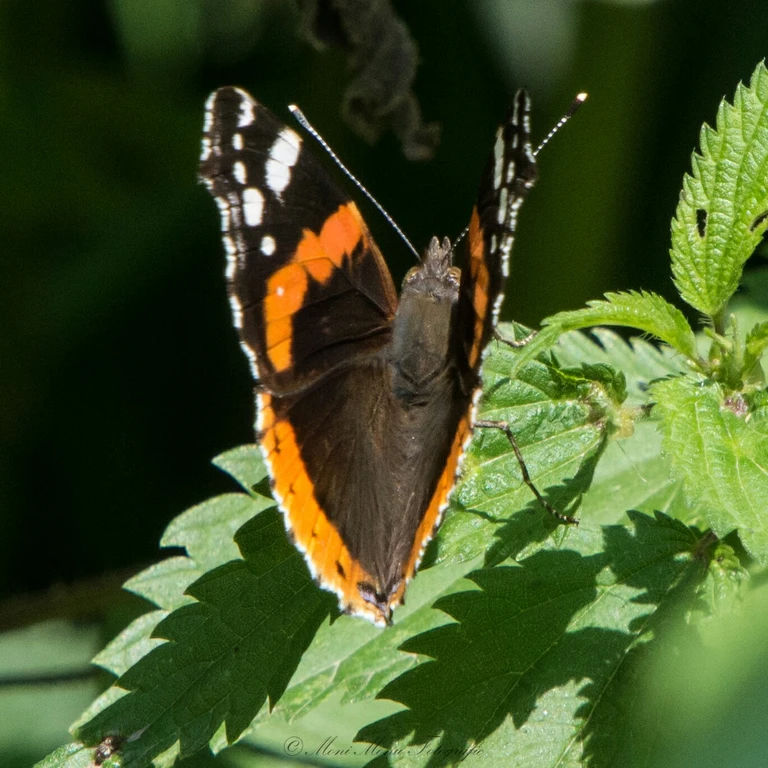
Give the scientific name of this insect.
Vanessa atalanta
